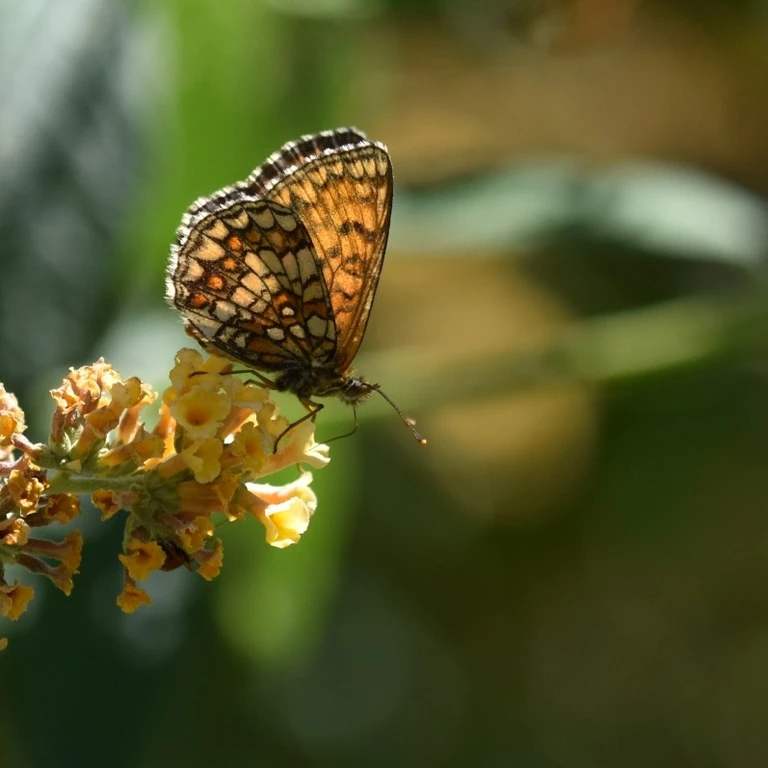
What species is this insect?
Melitaea athalia
